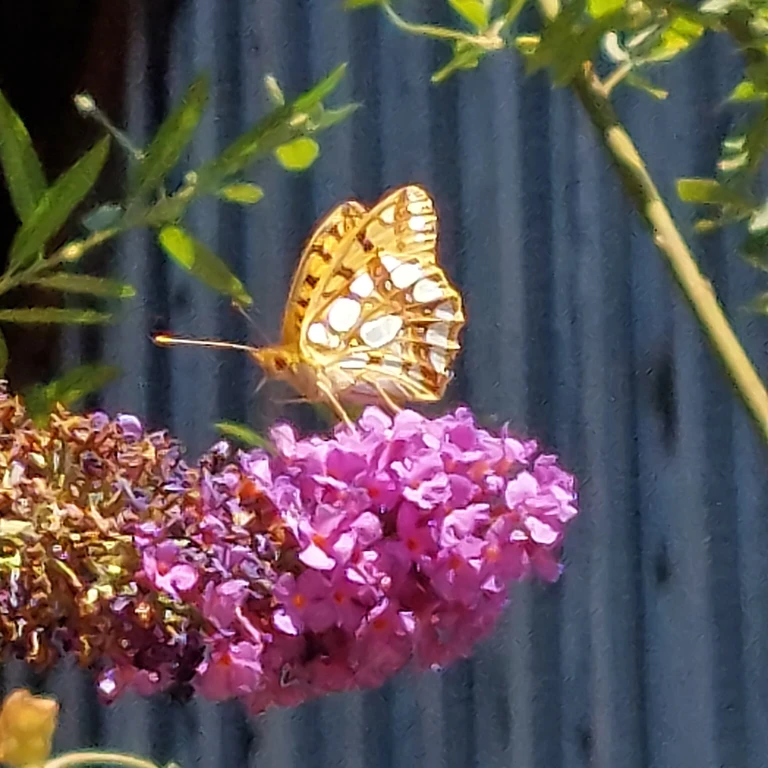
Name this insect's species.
Issoria lathonia
